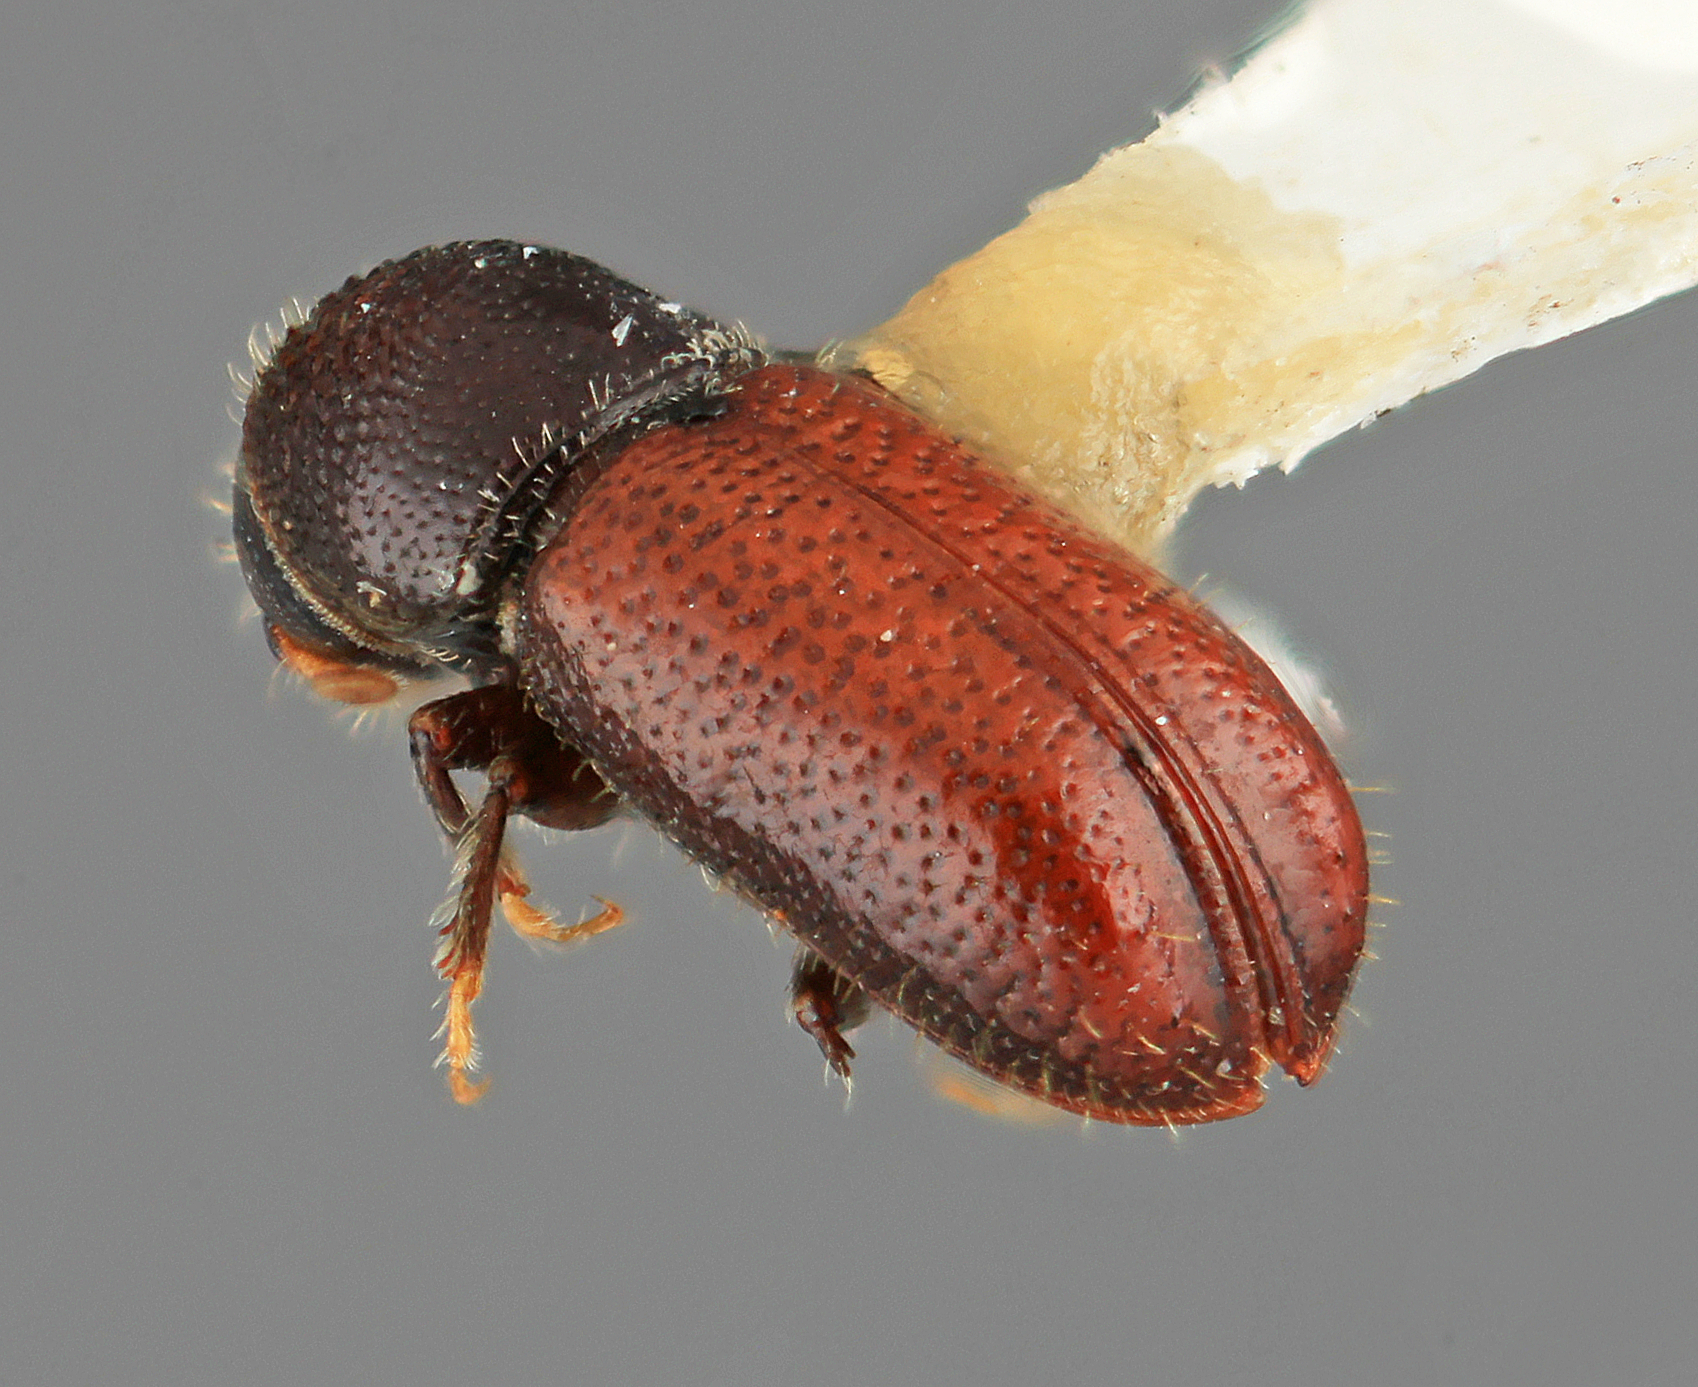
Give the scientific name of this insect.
Pityophthorus arceuthobii
